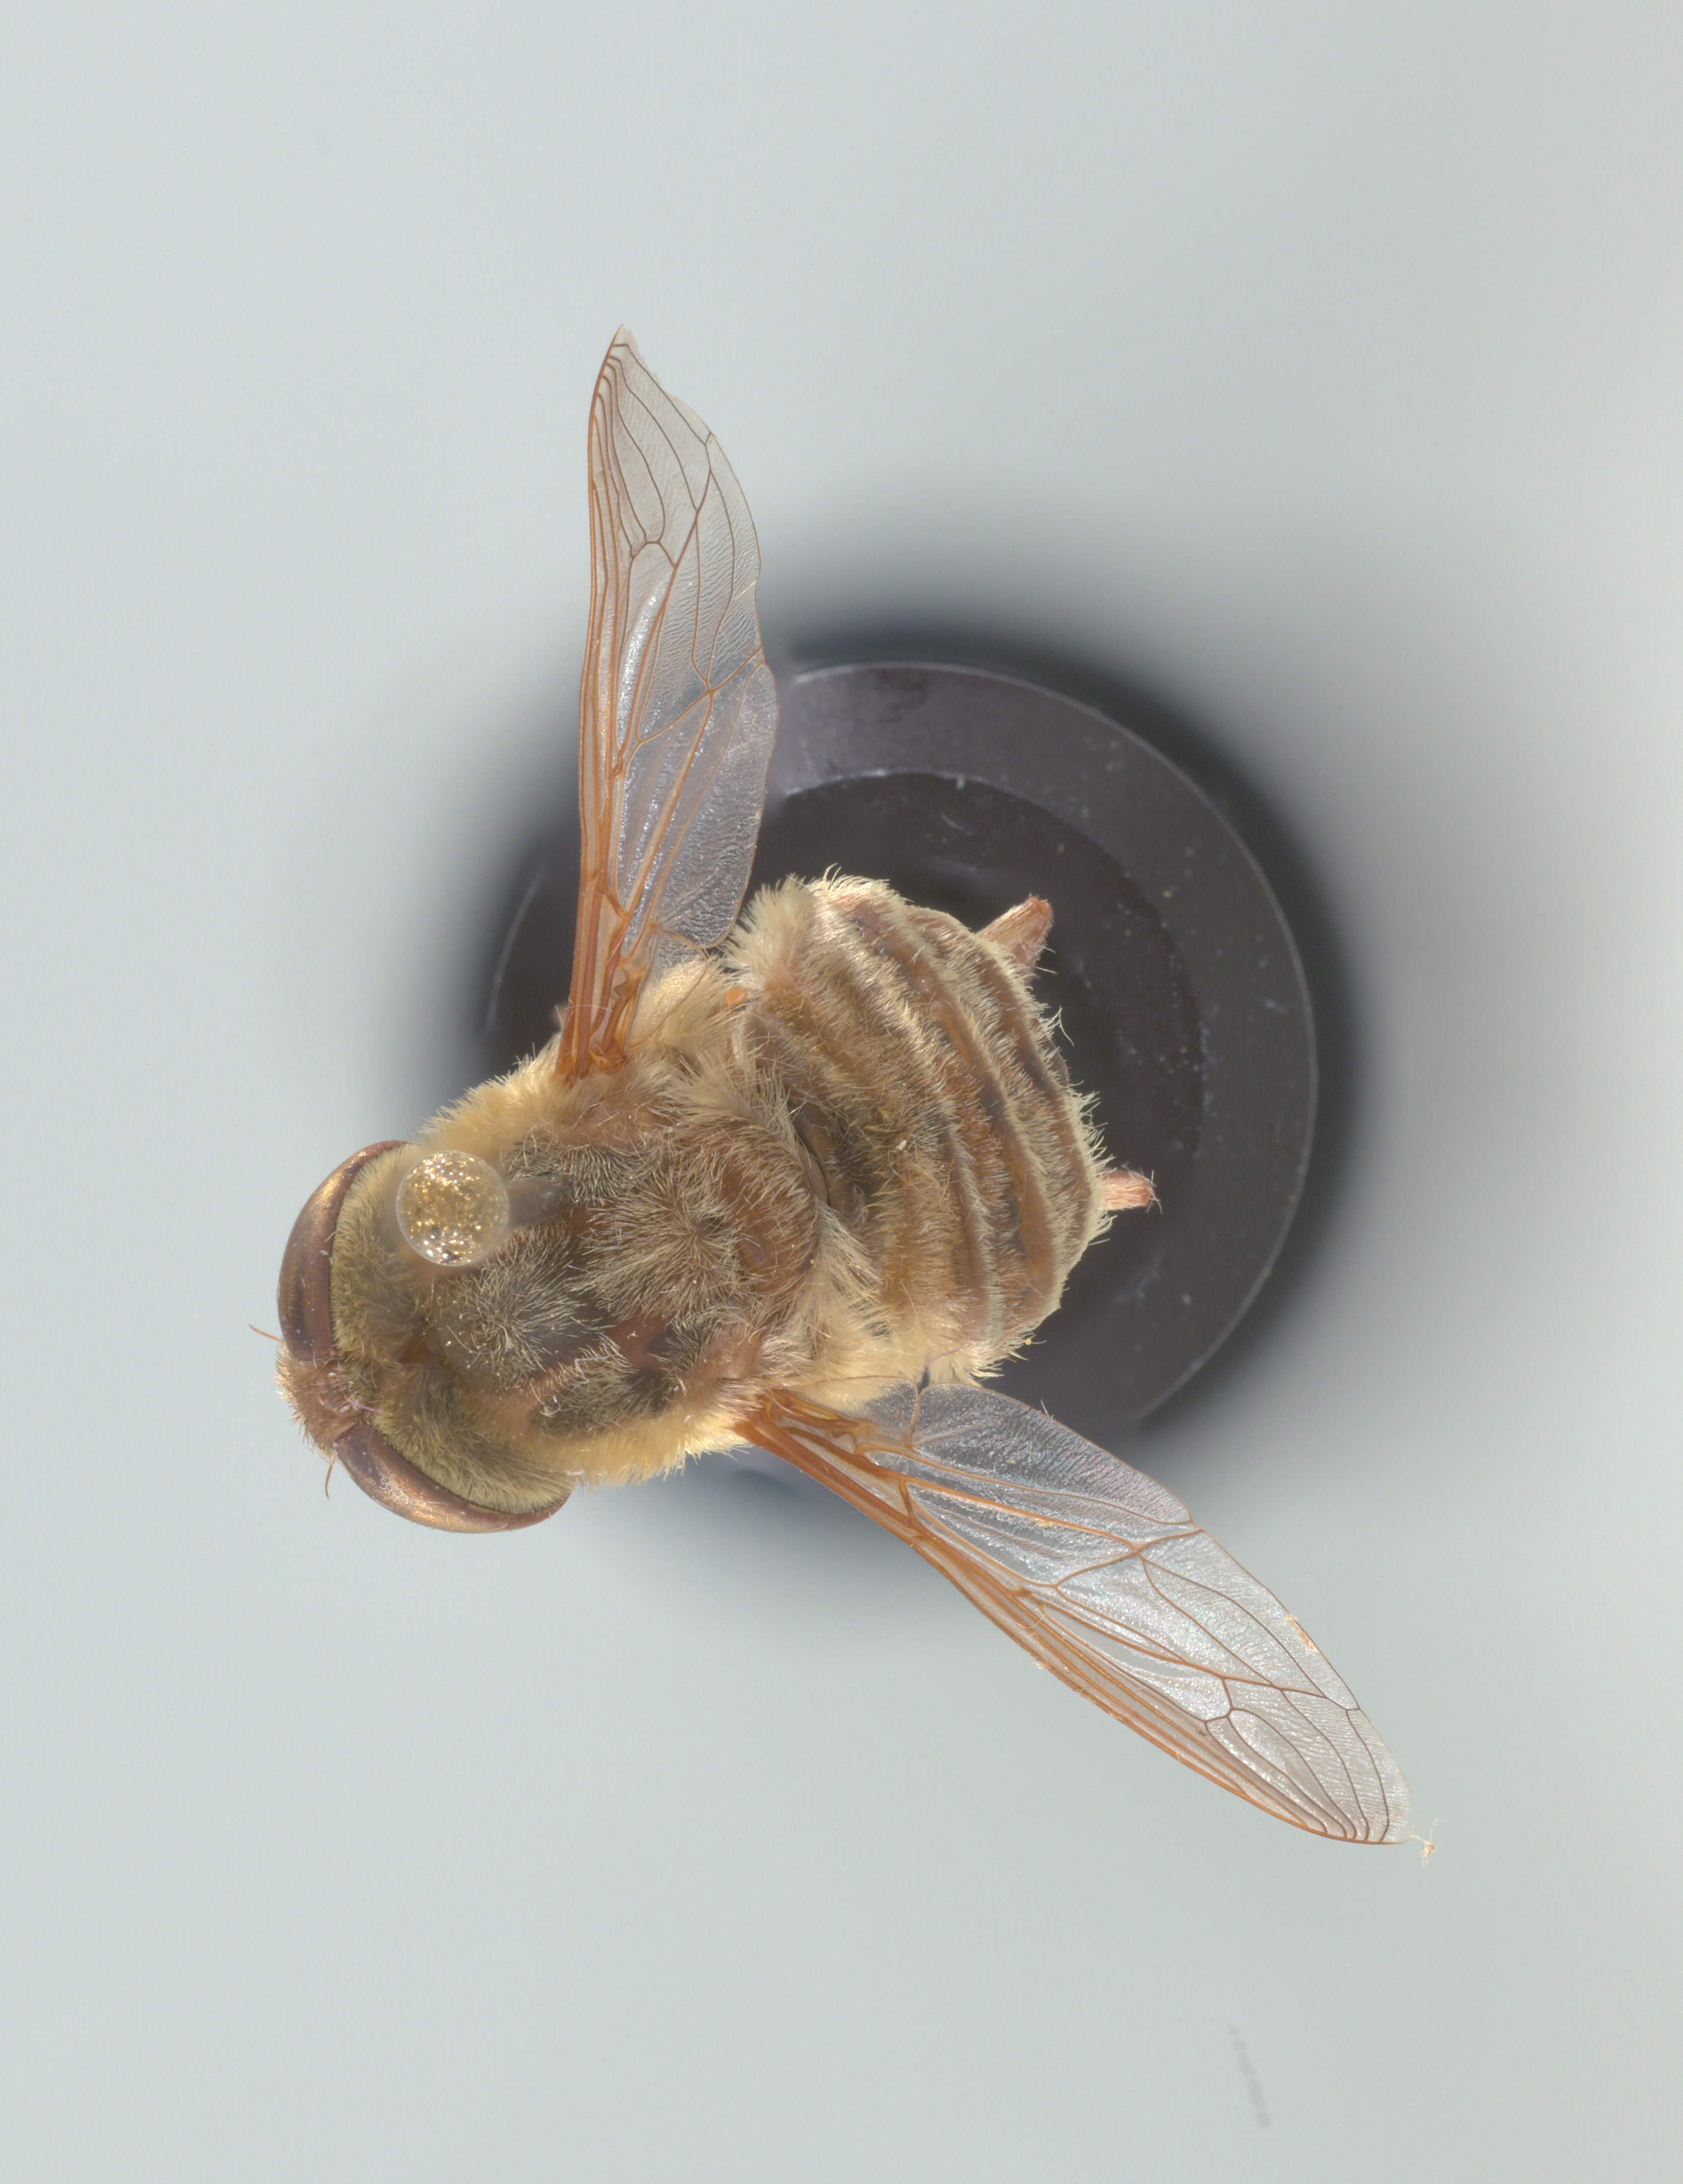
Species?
Neorhynchocephalus volaticus
